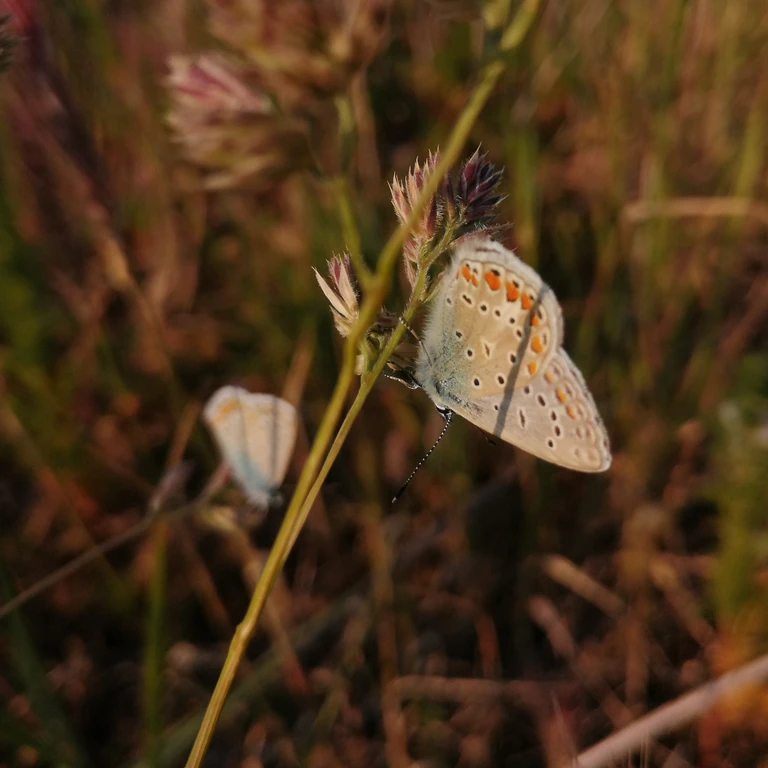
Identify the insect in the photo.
Polyommatus icarus
